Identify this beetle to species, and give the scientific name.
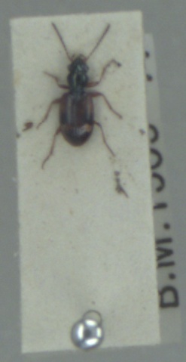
Bembidion articulatum
